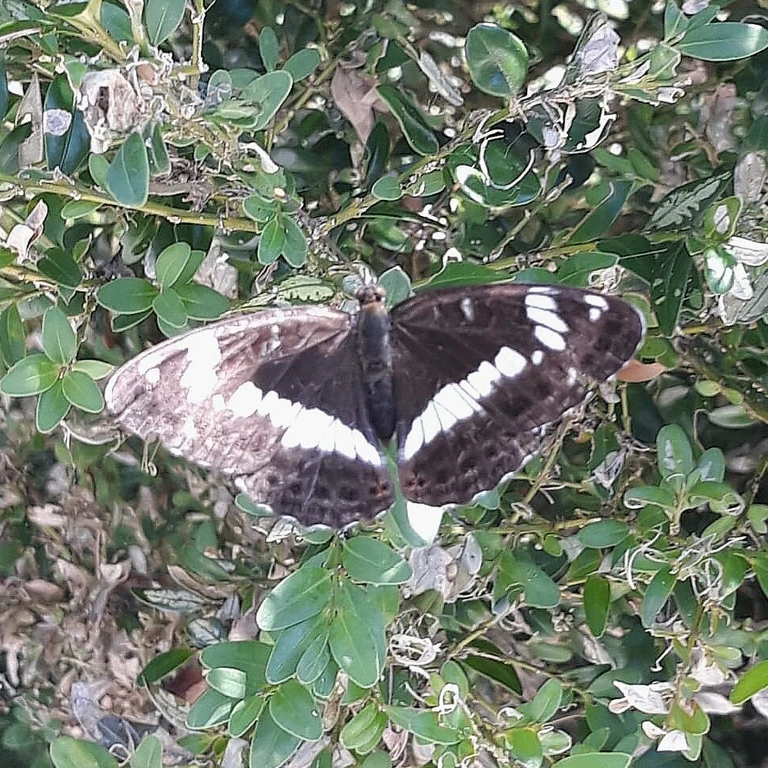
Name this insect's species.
Limenitis camilla (also Ladoga camilla)
